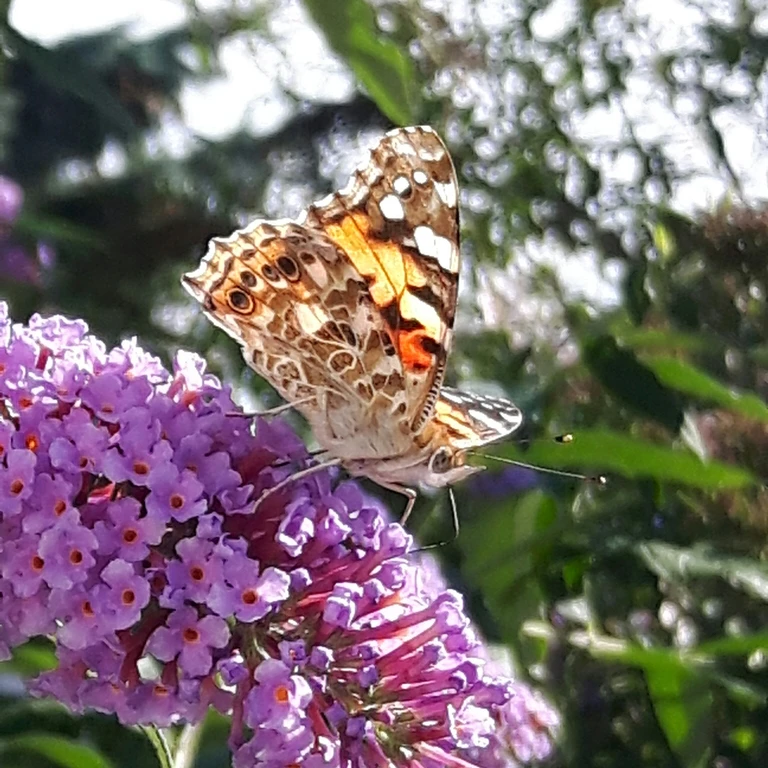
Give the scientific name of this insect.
Vanessa cardui
